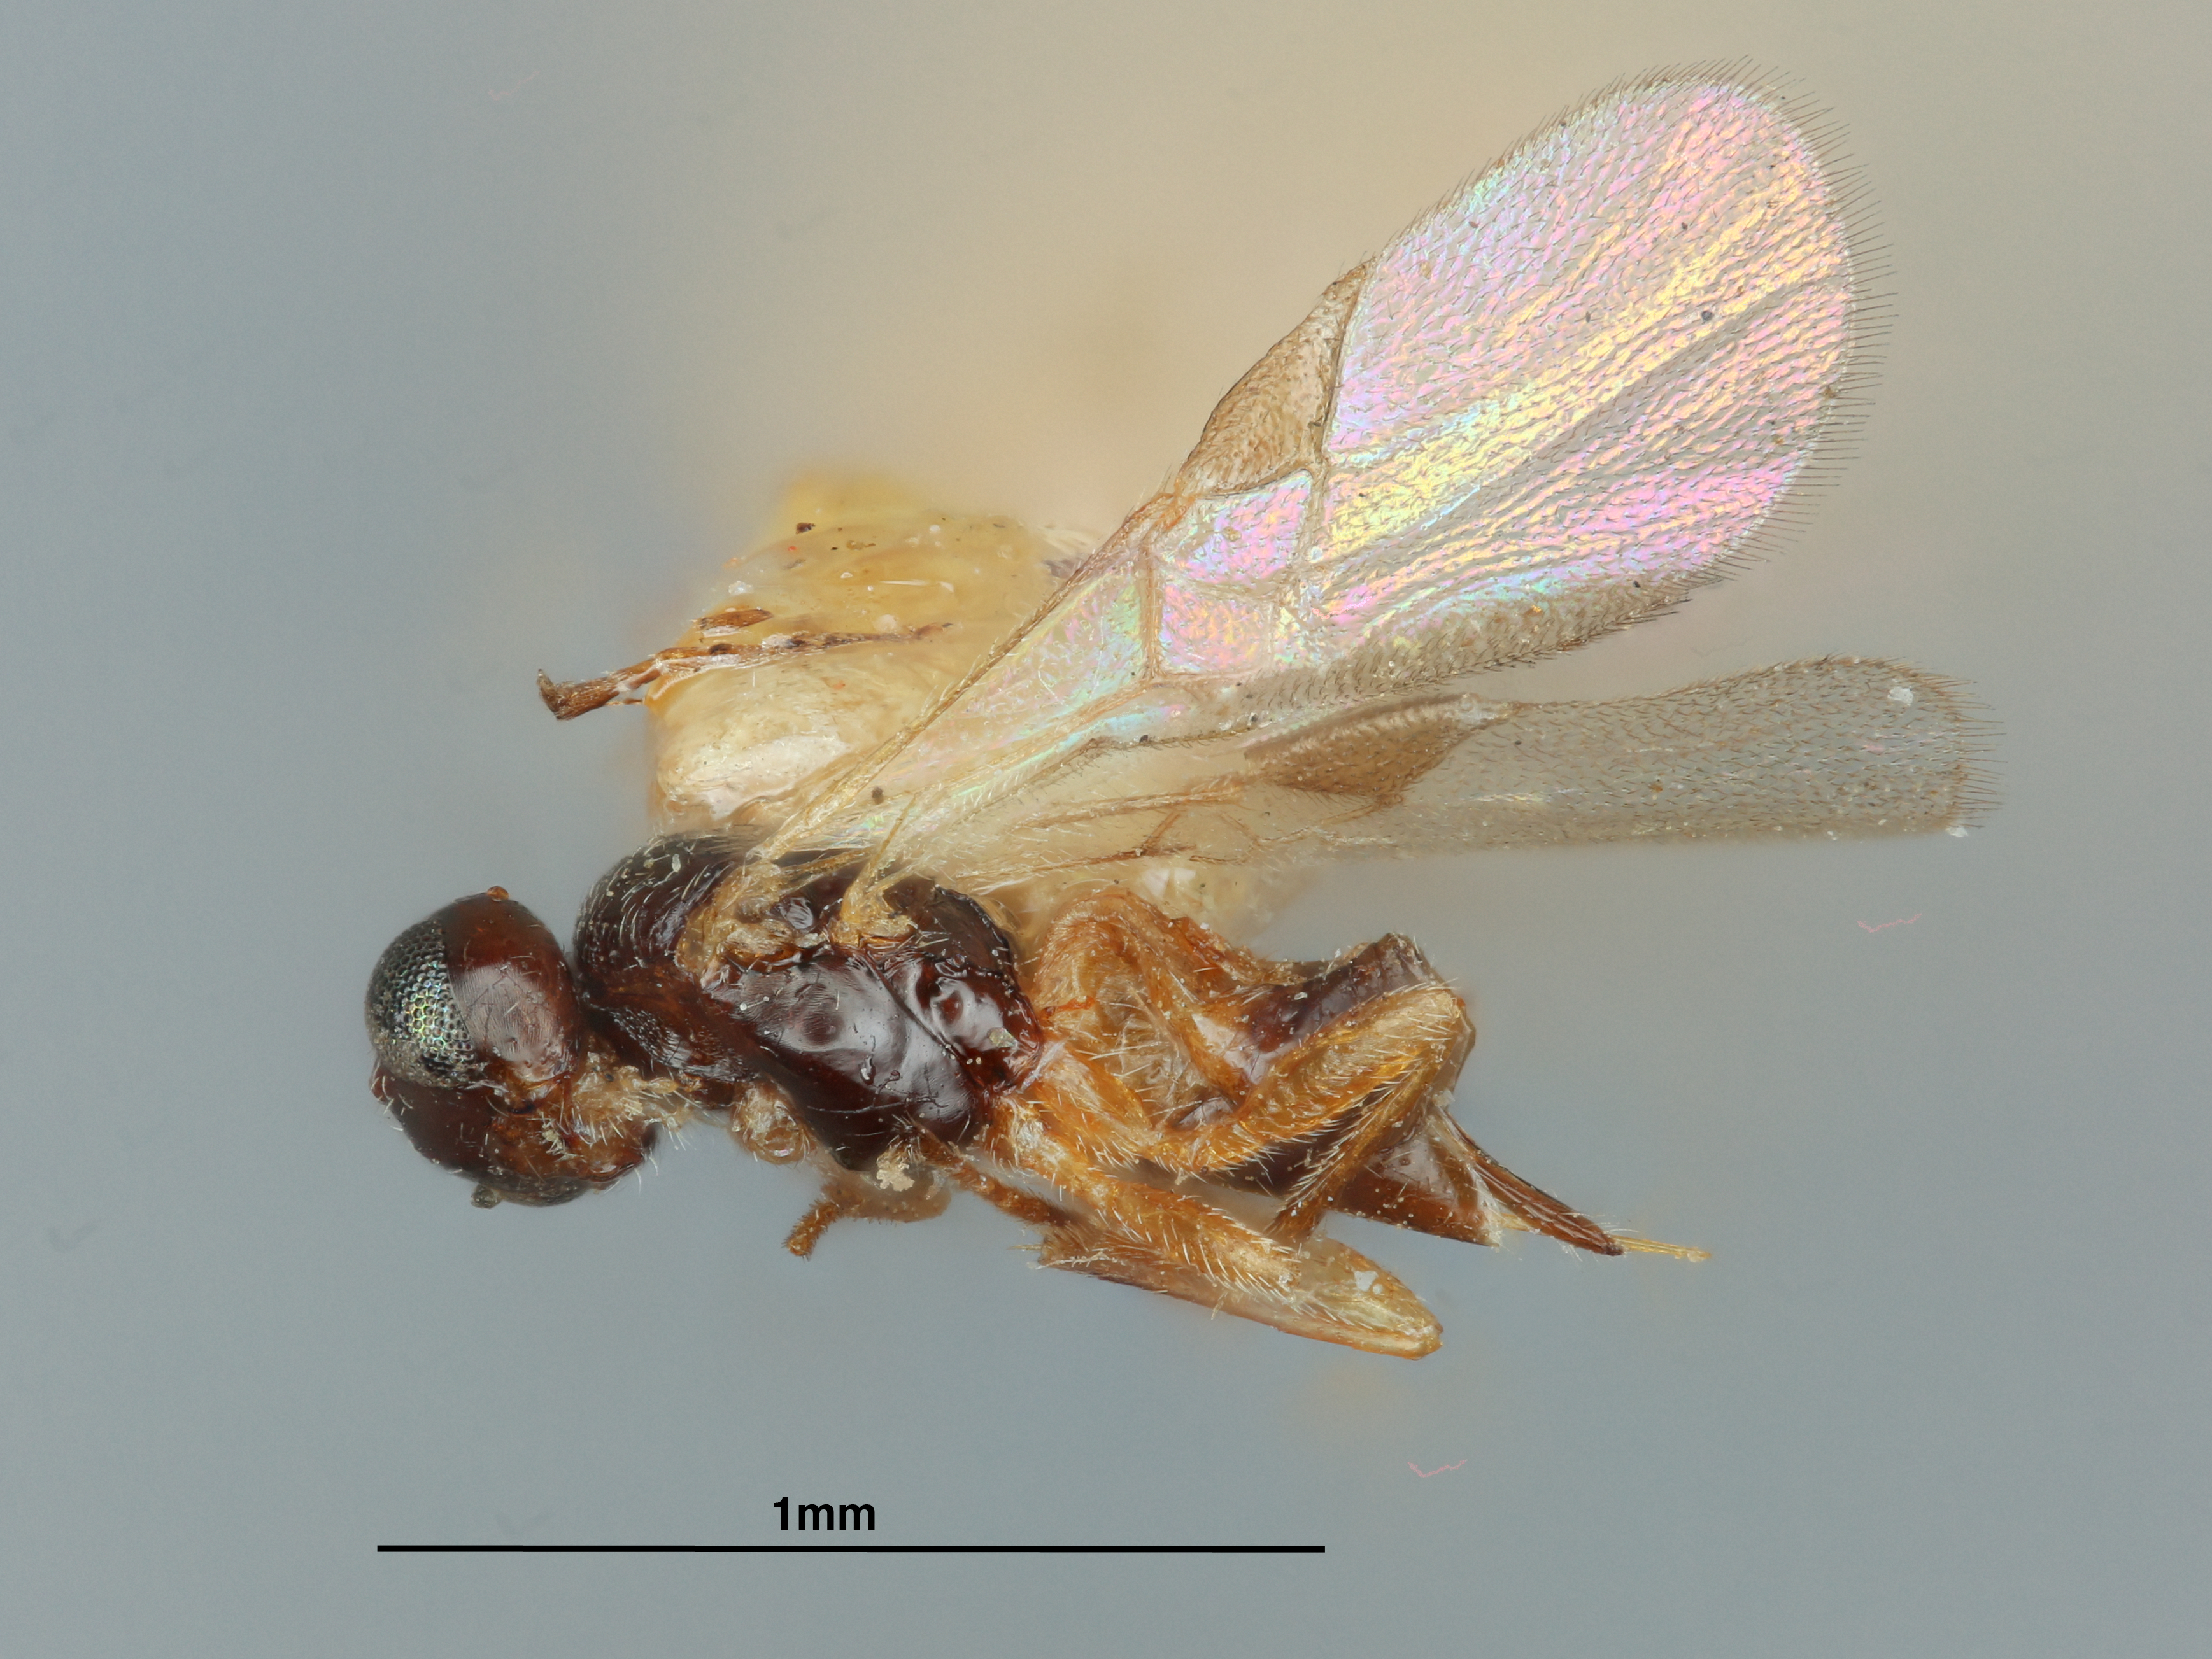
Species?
Mirax minuta
